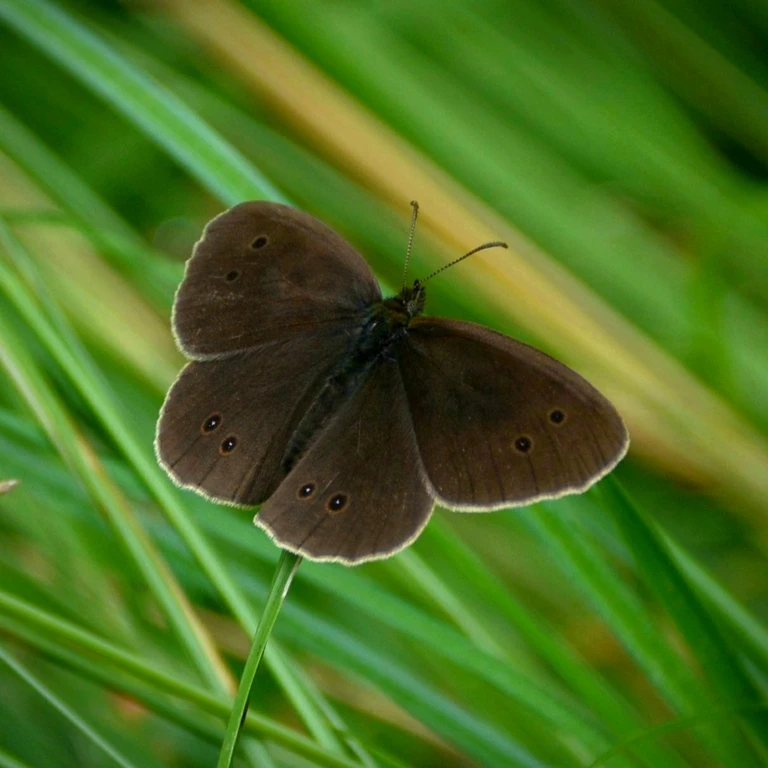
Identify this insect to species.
Aphantopus hyperantus
